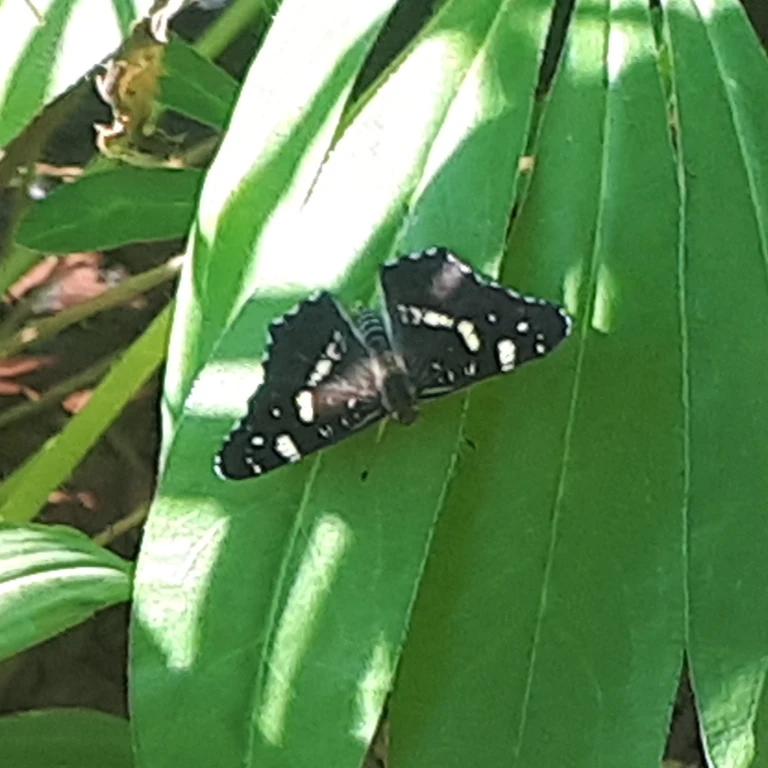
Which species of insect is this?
Araschnia levana
